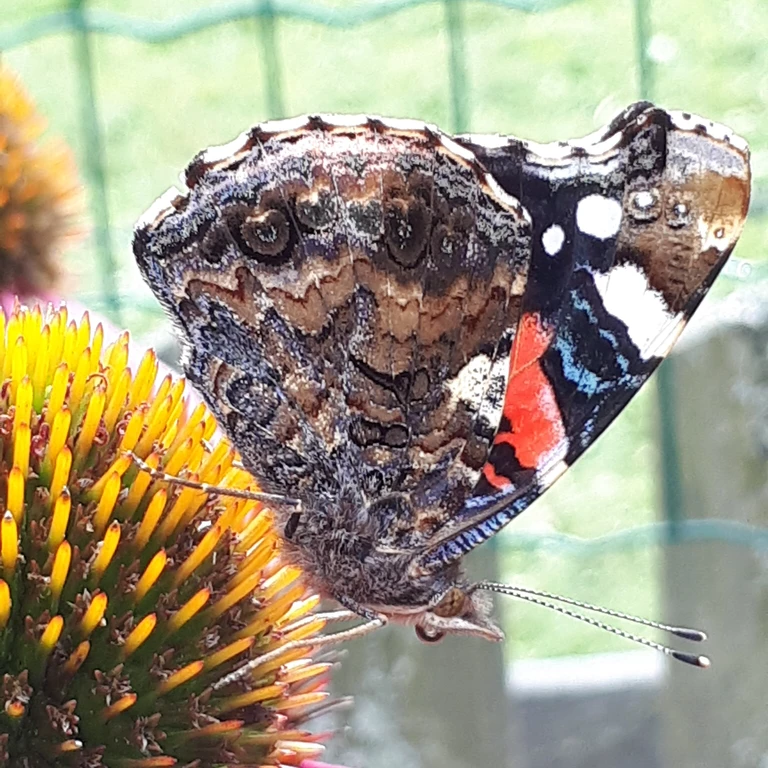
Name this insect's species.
Vanessa atalanta
